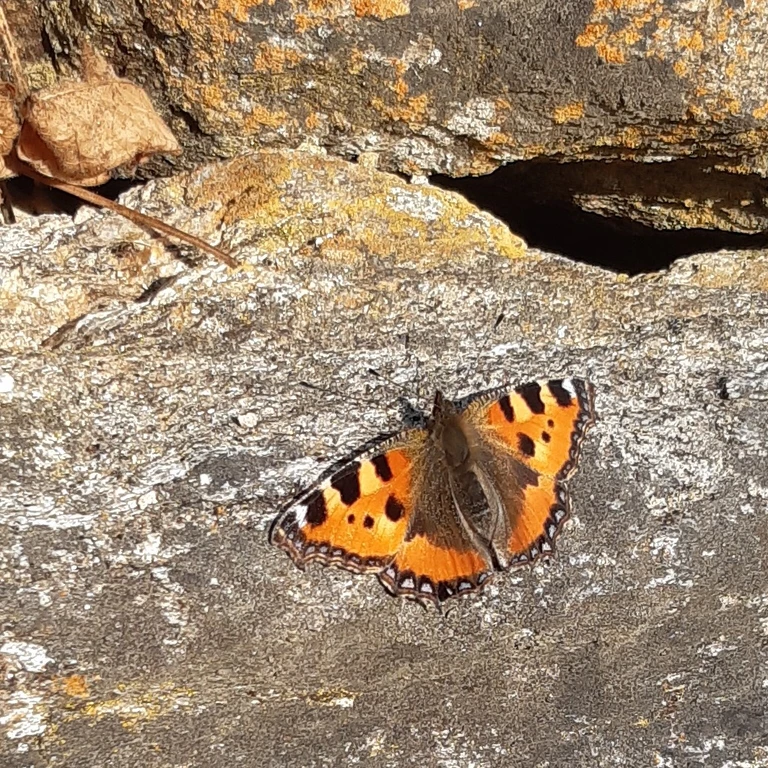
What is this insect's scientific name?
Aglais urticae
